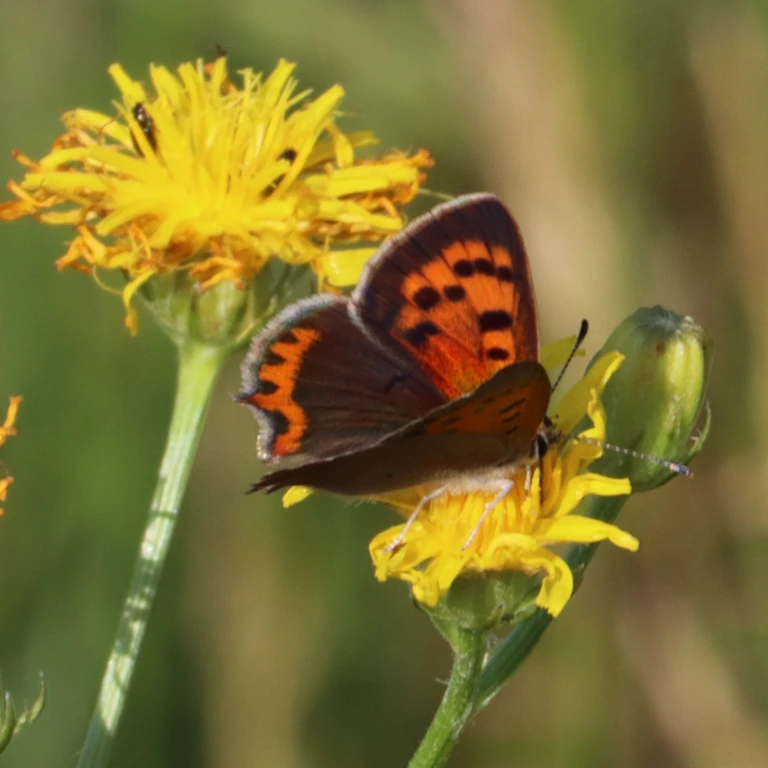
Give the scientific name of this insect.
Lycaena phlaeas
